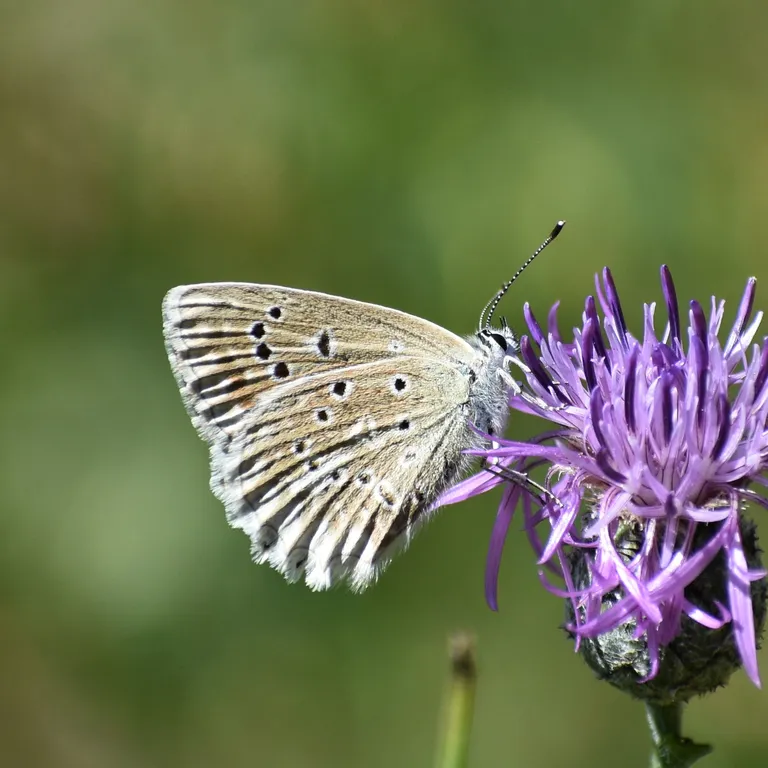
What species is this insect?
Polyommatus daphnis
